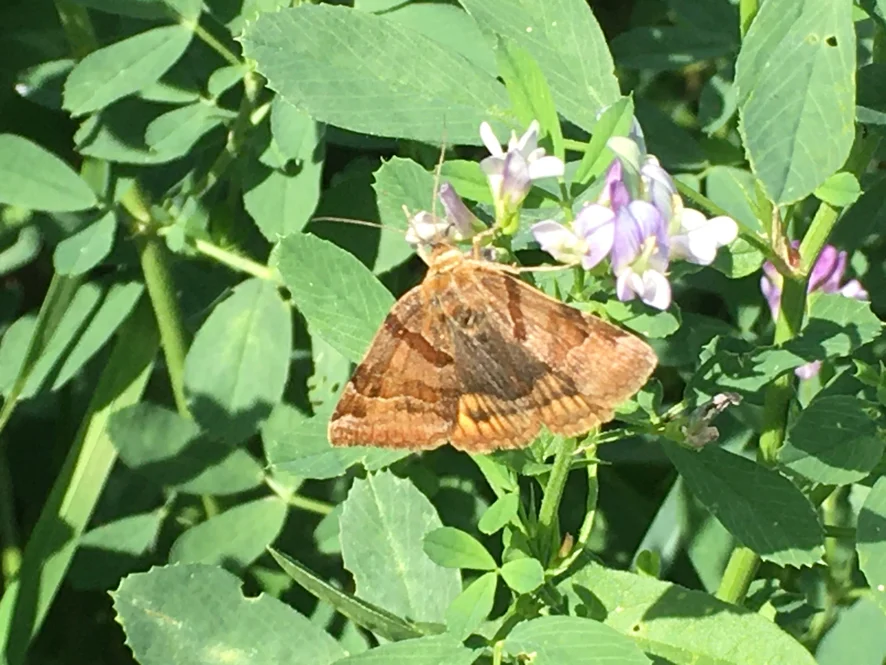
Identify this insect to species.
Euclidia glyphica
